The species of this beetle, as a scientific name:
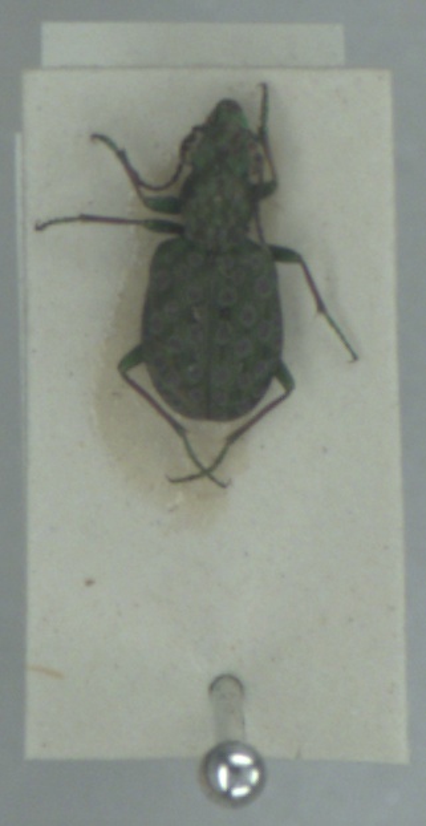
Elaphrus riparius
